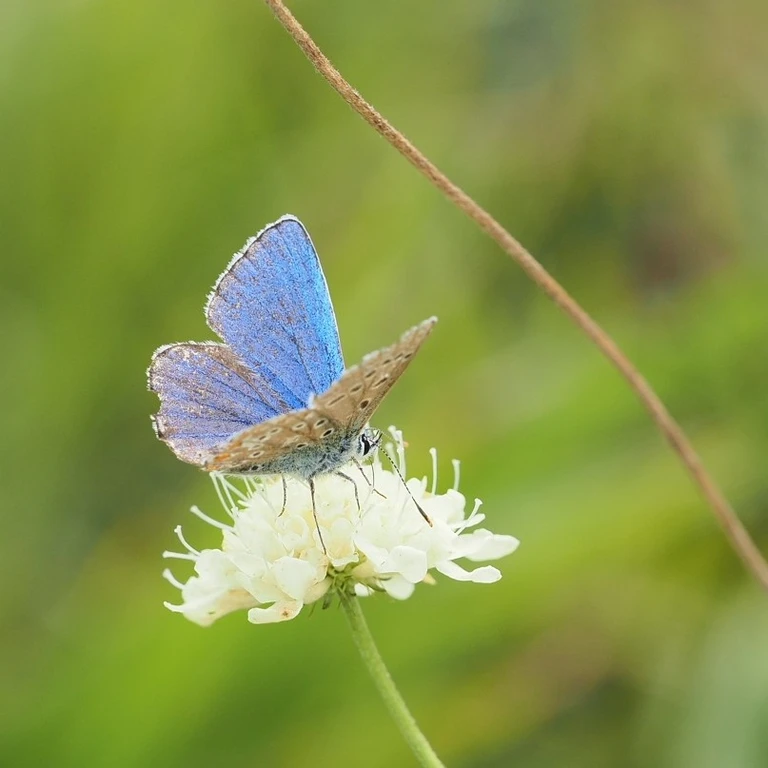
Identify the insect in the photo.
Polyommatus icarus
